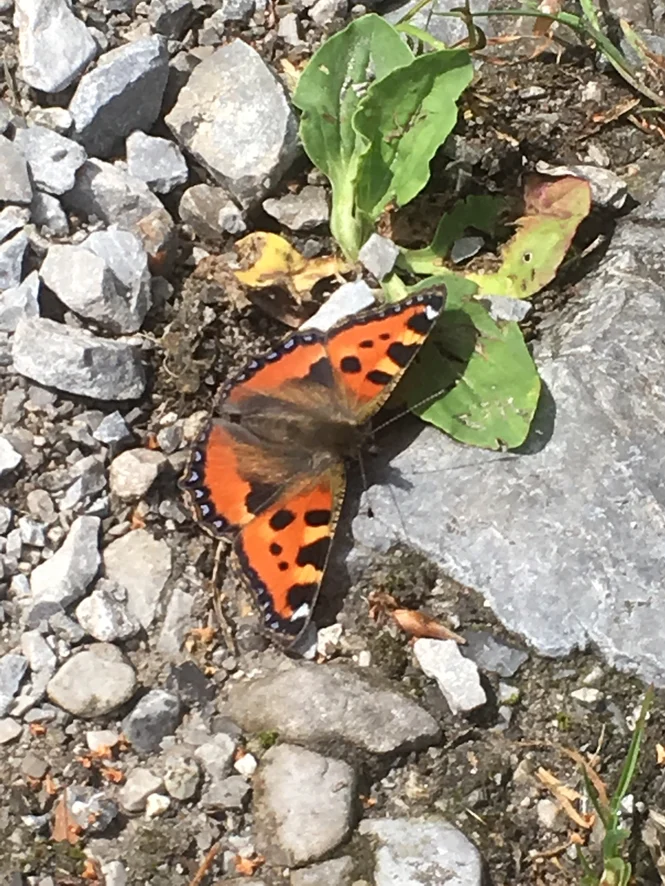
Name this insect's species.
Aglais urticae
